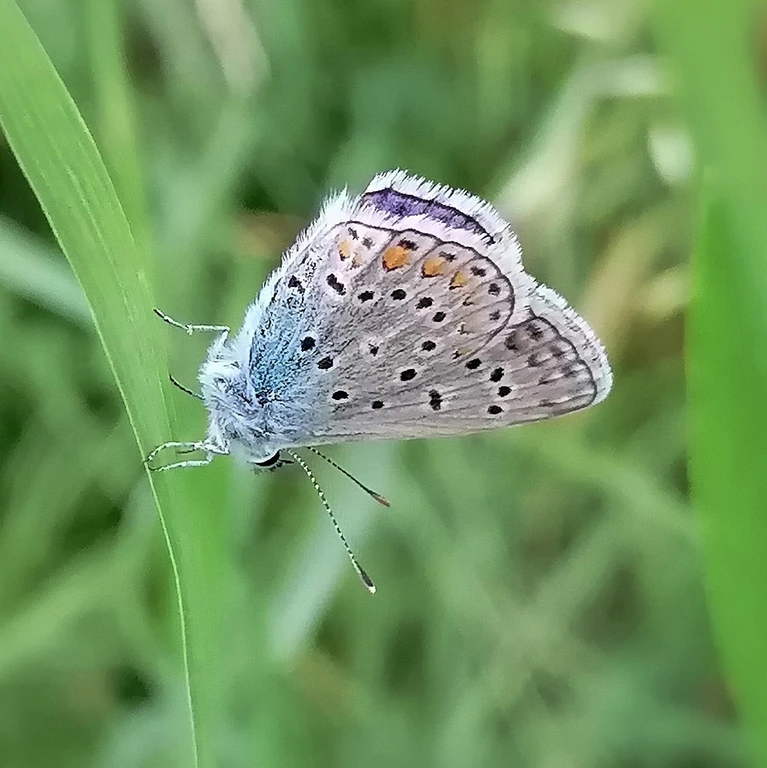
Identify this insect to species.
Polyommatus icarus
